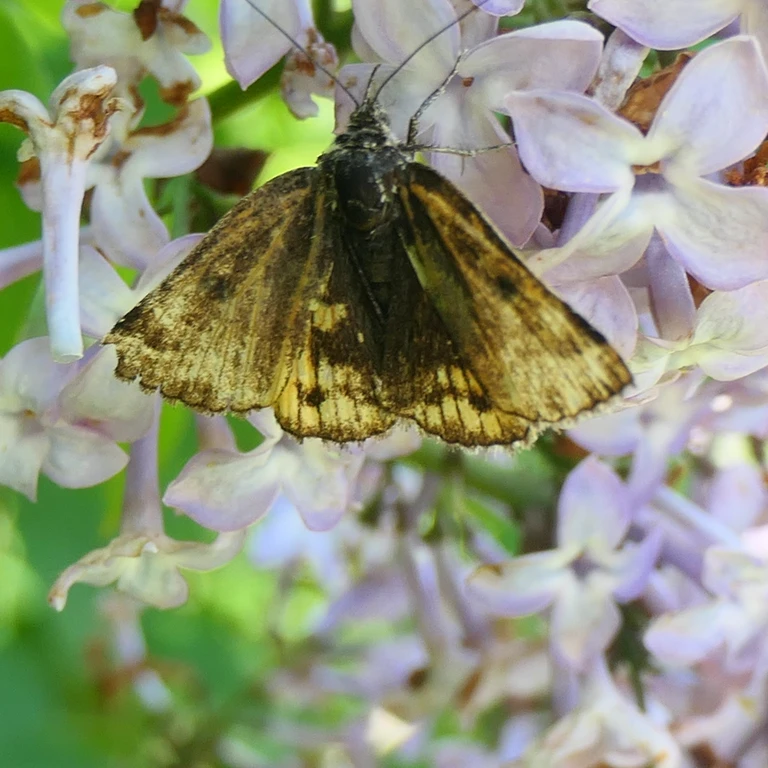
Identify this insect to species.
Euclidia glyphica
